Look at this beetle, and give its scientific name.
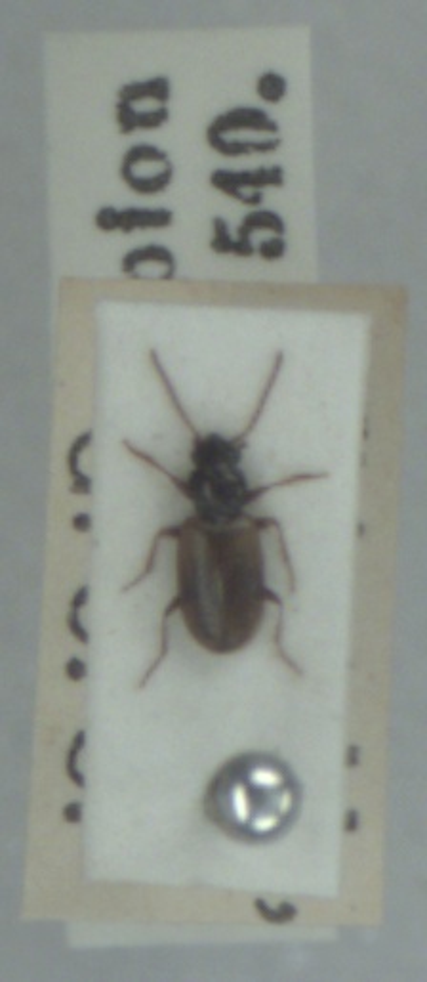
Bembidion ephippium
